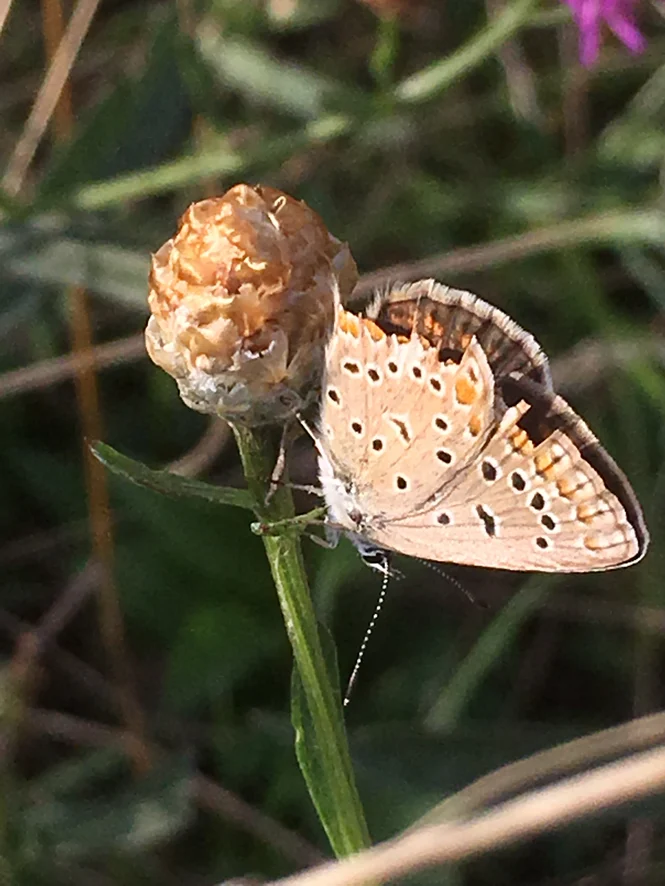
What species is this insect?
Polyommatus icarus
